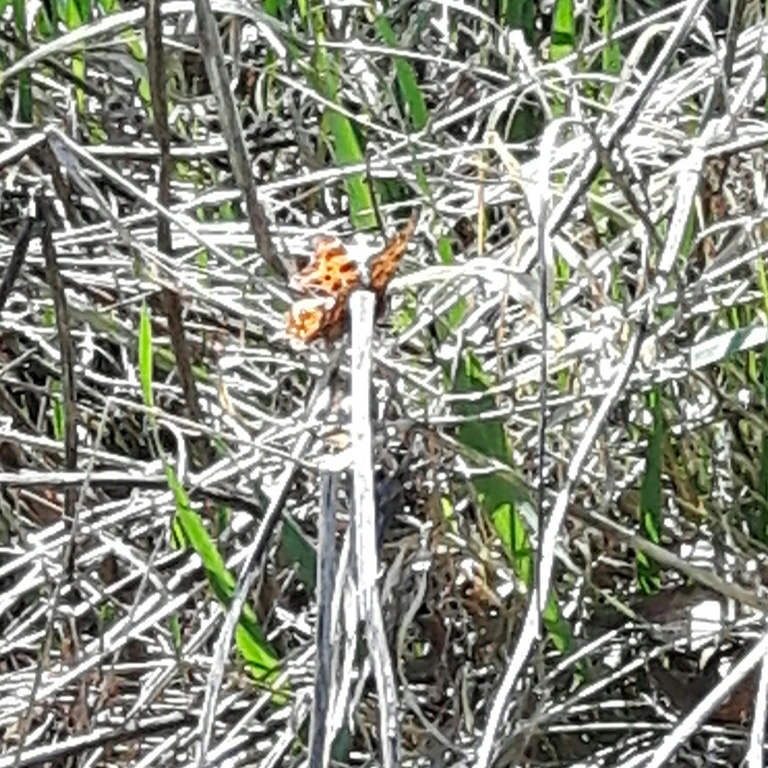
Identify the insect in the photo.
Polygonia c-album
